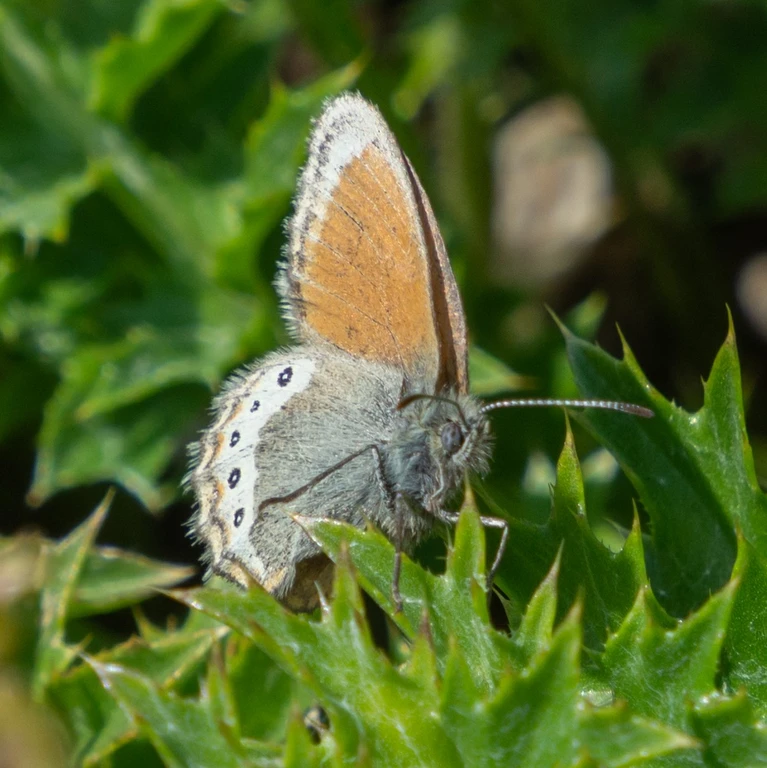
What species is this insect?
Coenonympha gardetta
